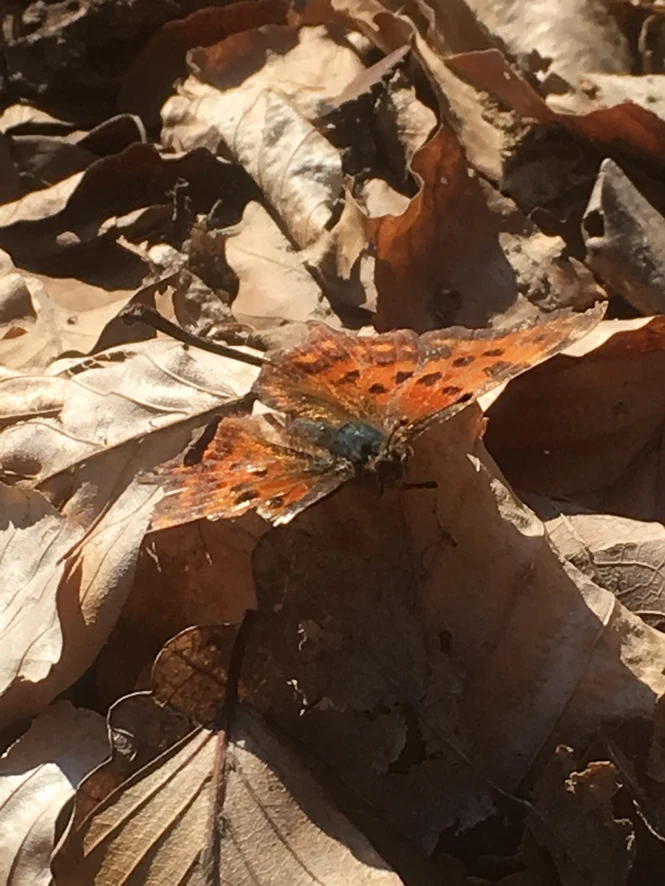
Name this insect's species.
Polygonia c-album
